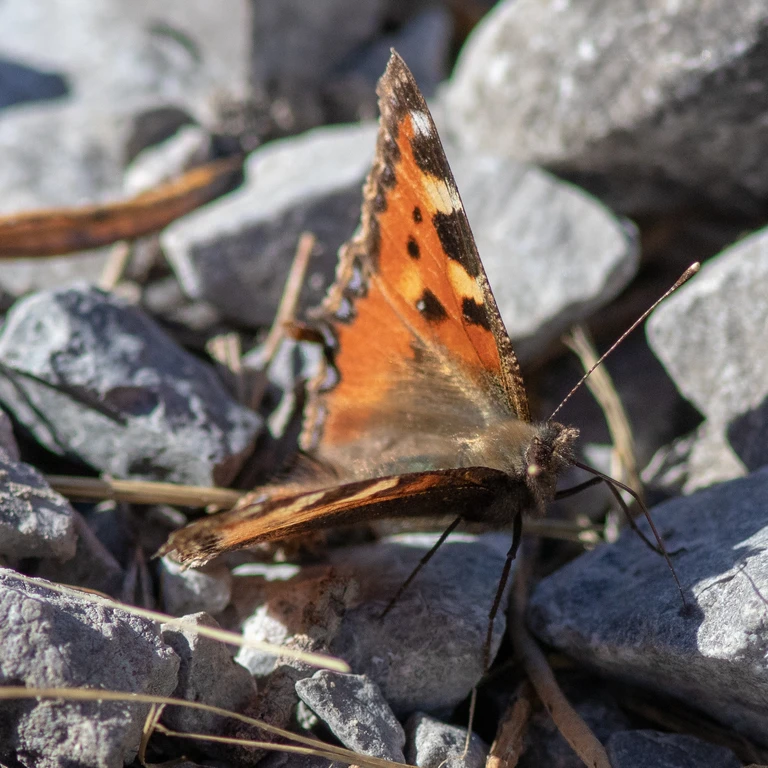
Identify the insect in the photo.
Aglais urticae
